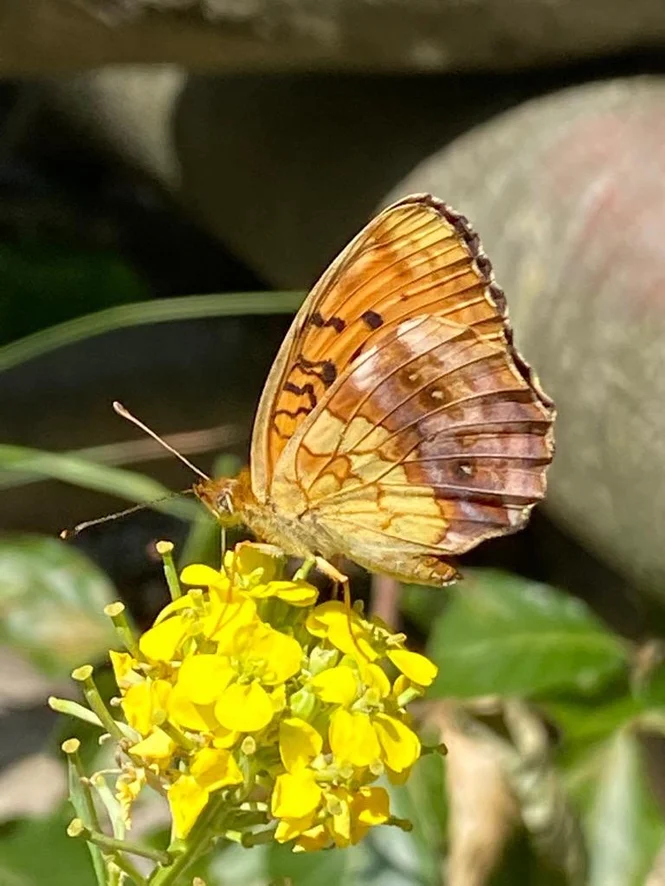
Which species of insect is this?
Brenthis daphne
